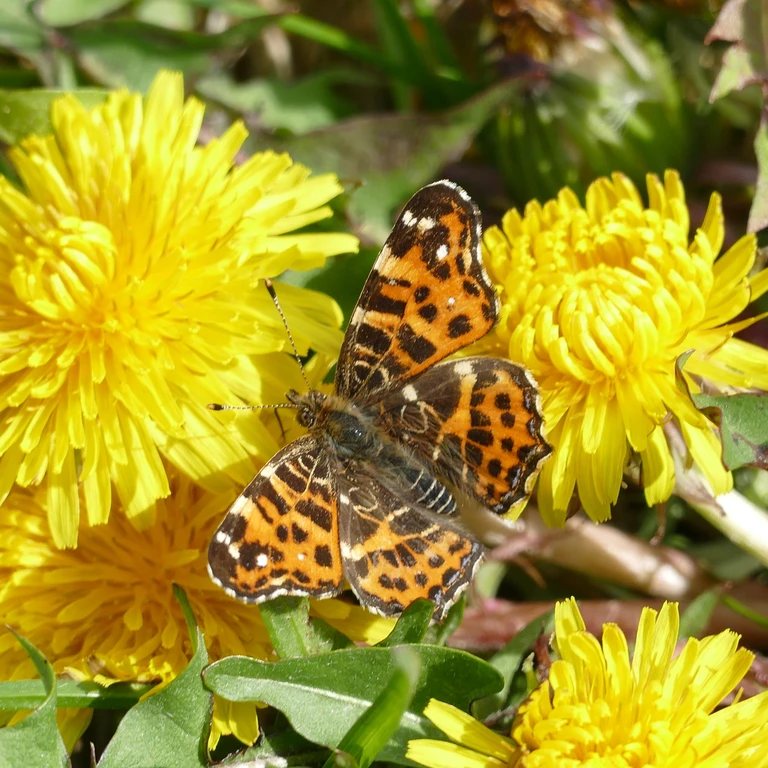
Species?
Araschnia levana
